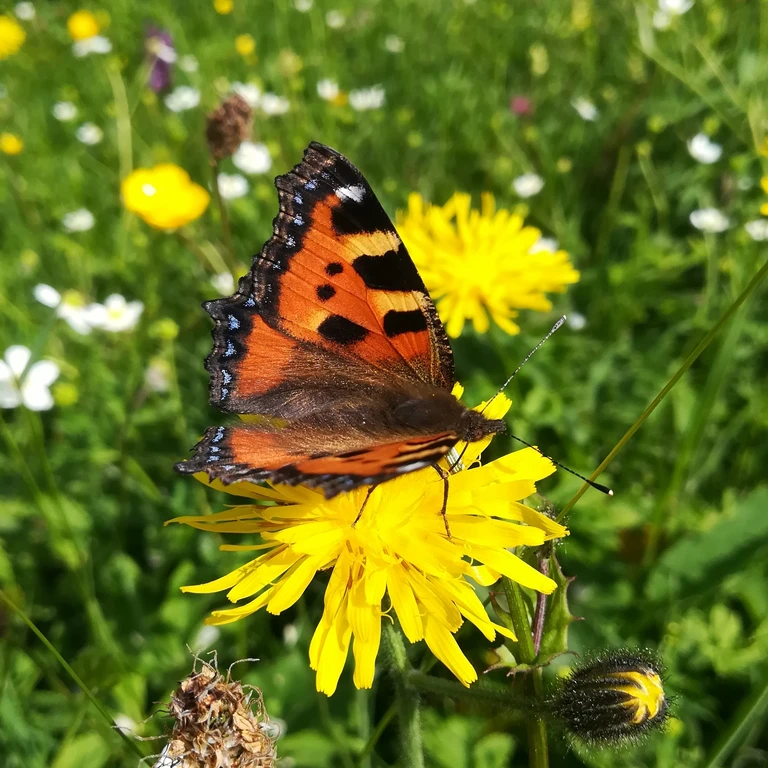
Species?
Aglais urticae
